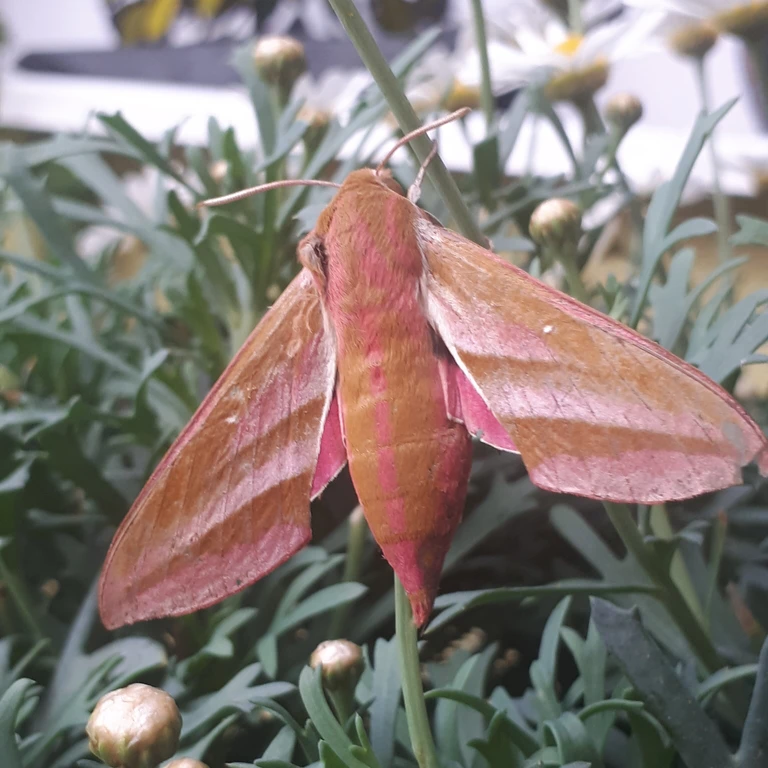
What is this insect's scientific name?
Deilephila elpenor
